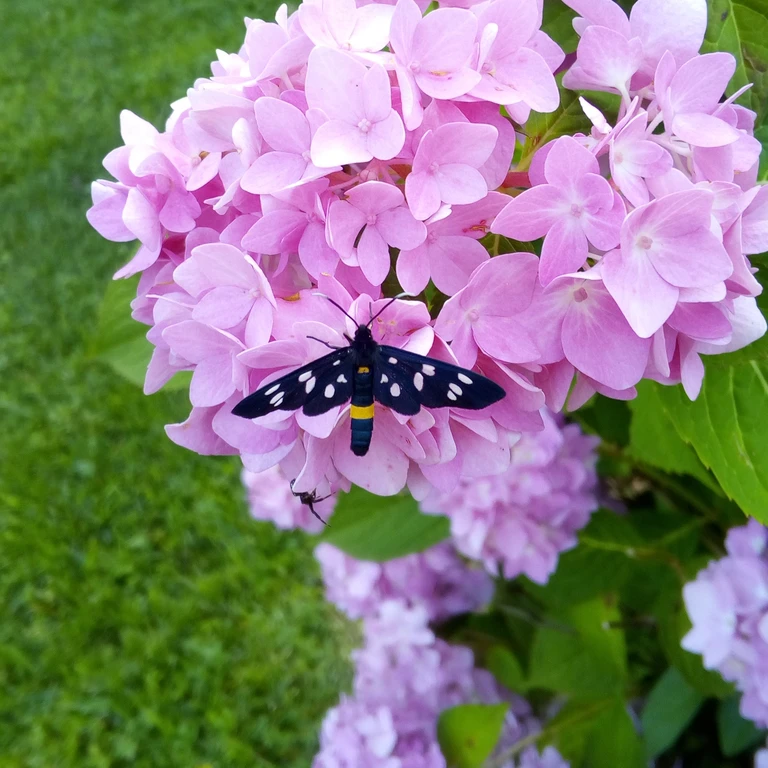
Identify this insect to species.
Amata phegea
